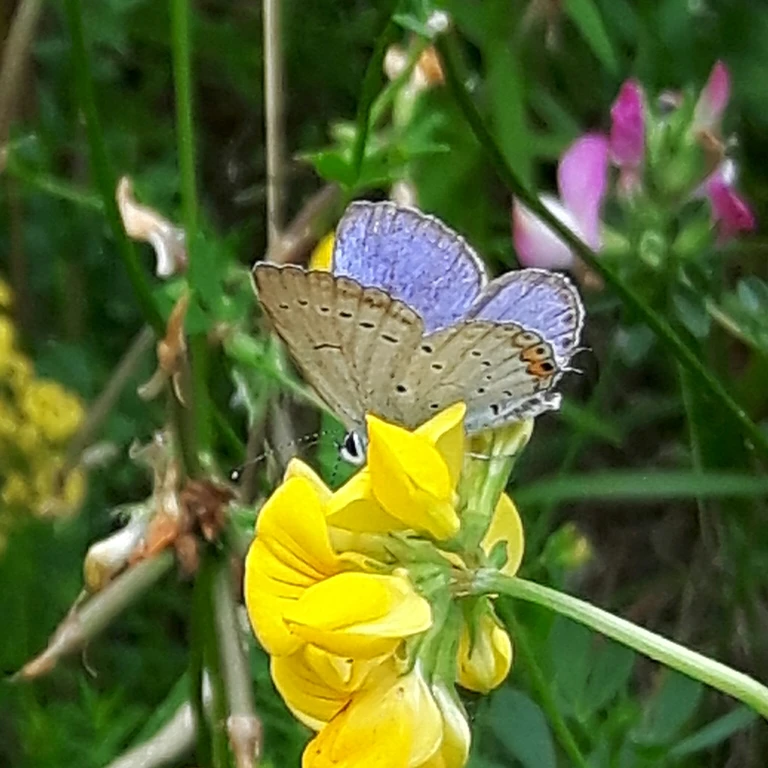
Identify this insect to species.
Cupido argiades (also Elkalyce argiades)
